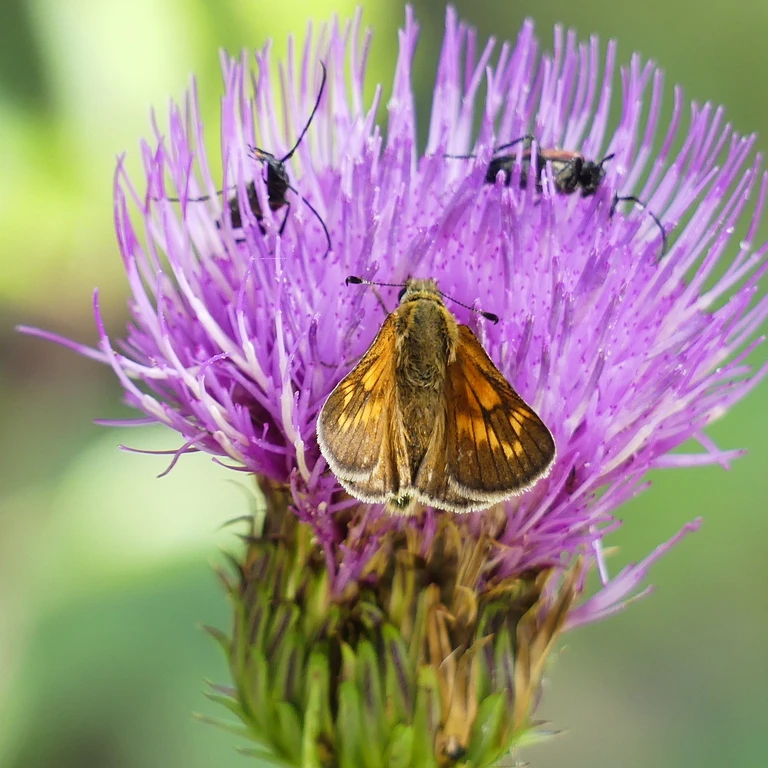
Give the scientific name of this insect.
Ochlodes sylvanus (also Ochlodes venata)
